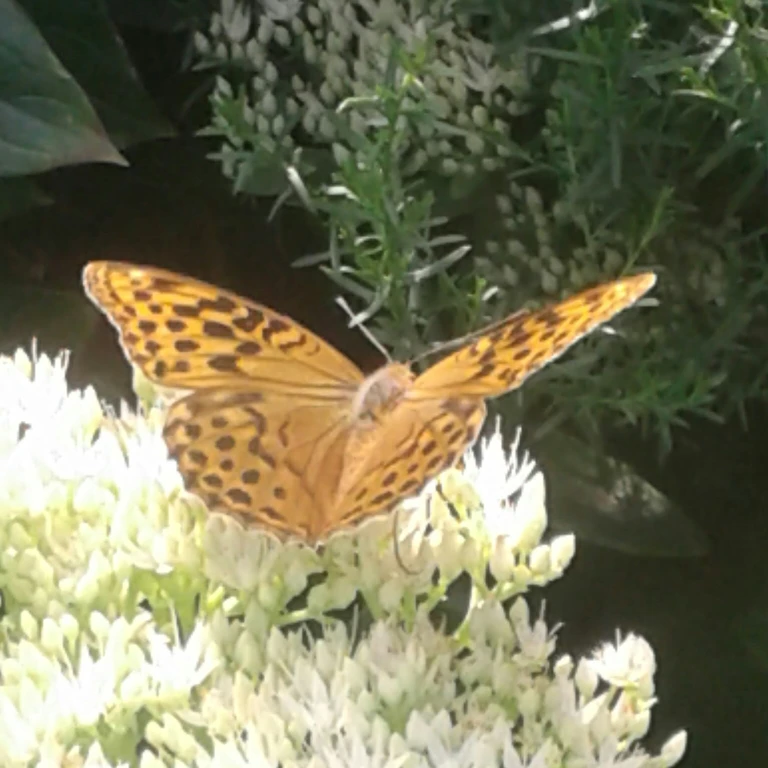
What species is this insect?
Argynnis paphia
